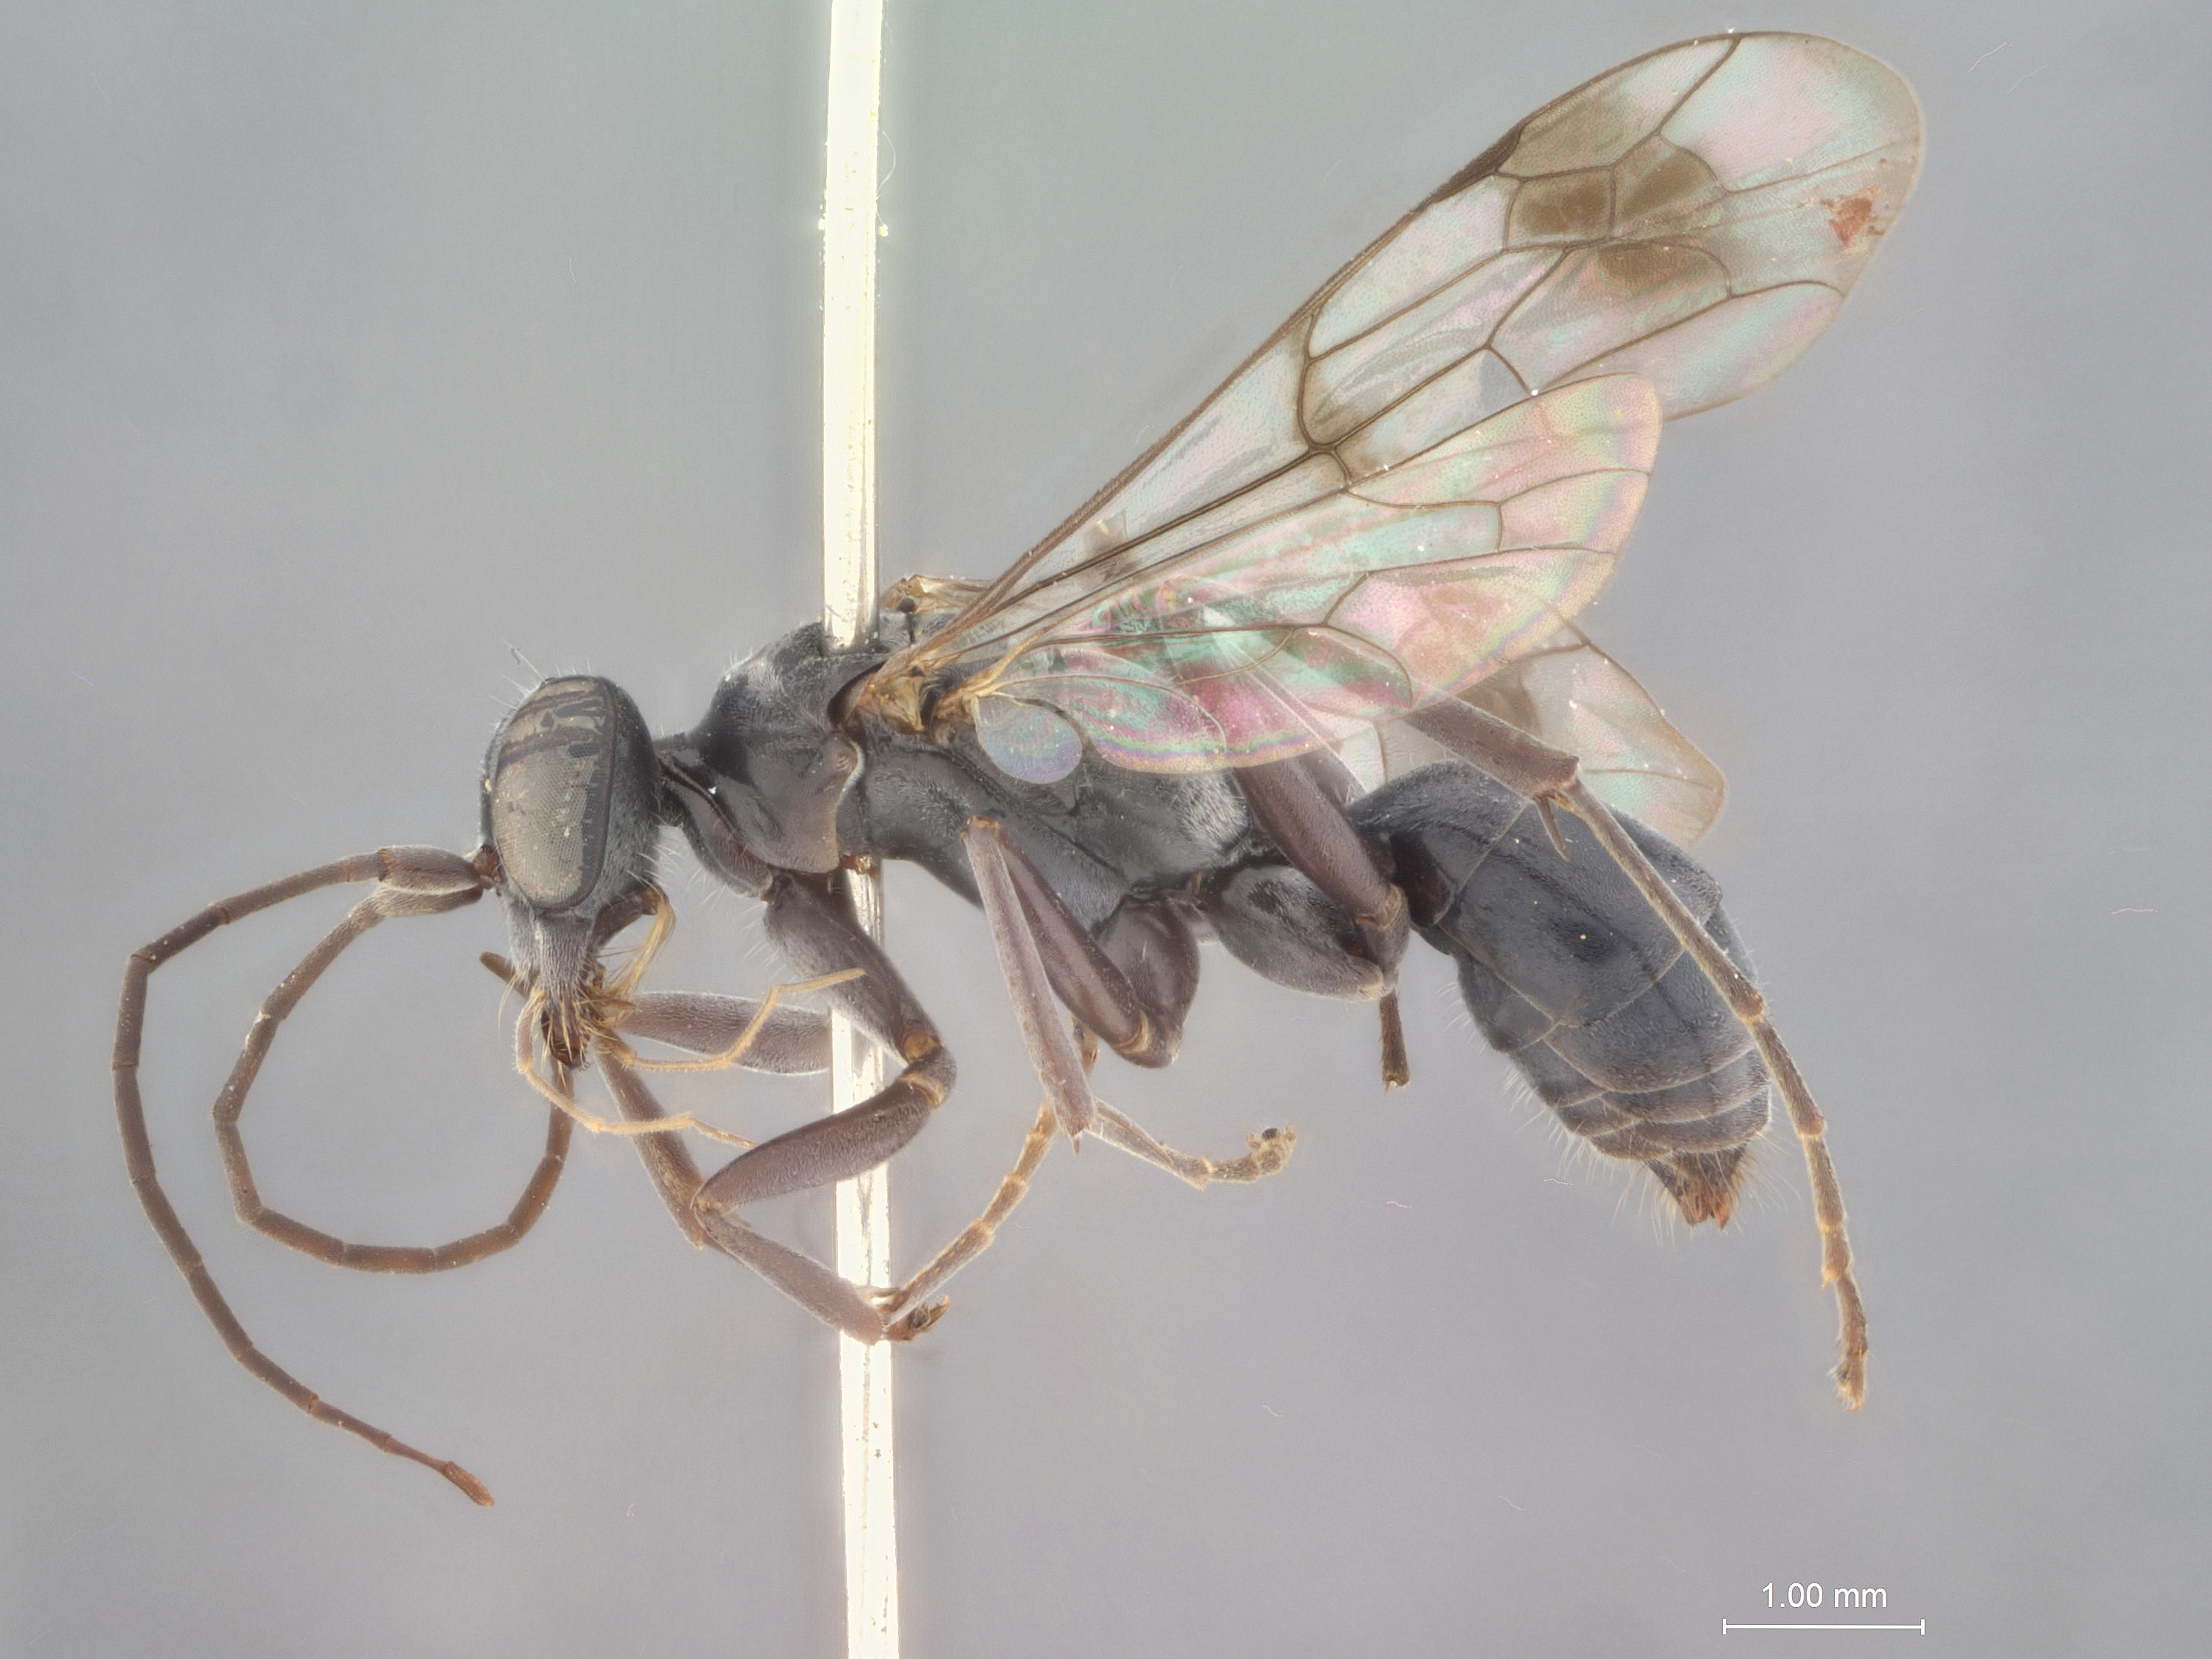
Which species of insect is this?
Dipogon pempuchianus
